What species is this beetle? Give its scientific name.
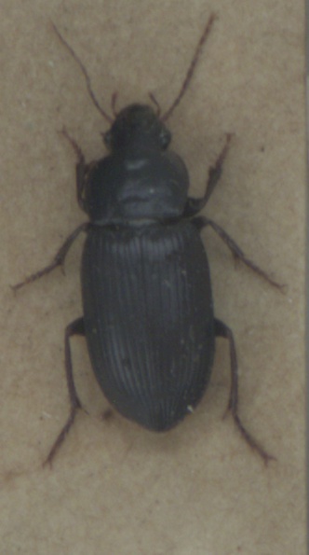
Harpalus tenebrosus
